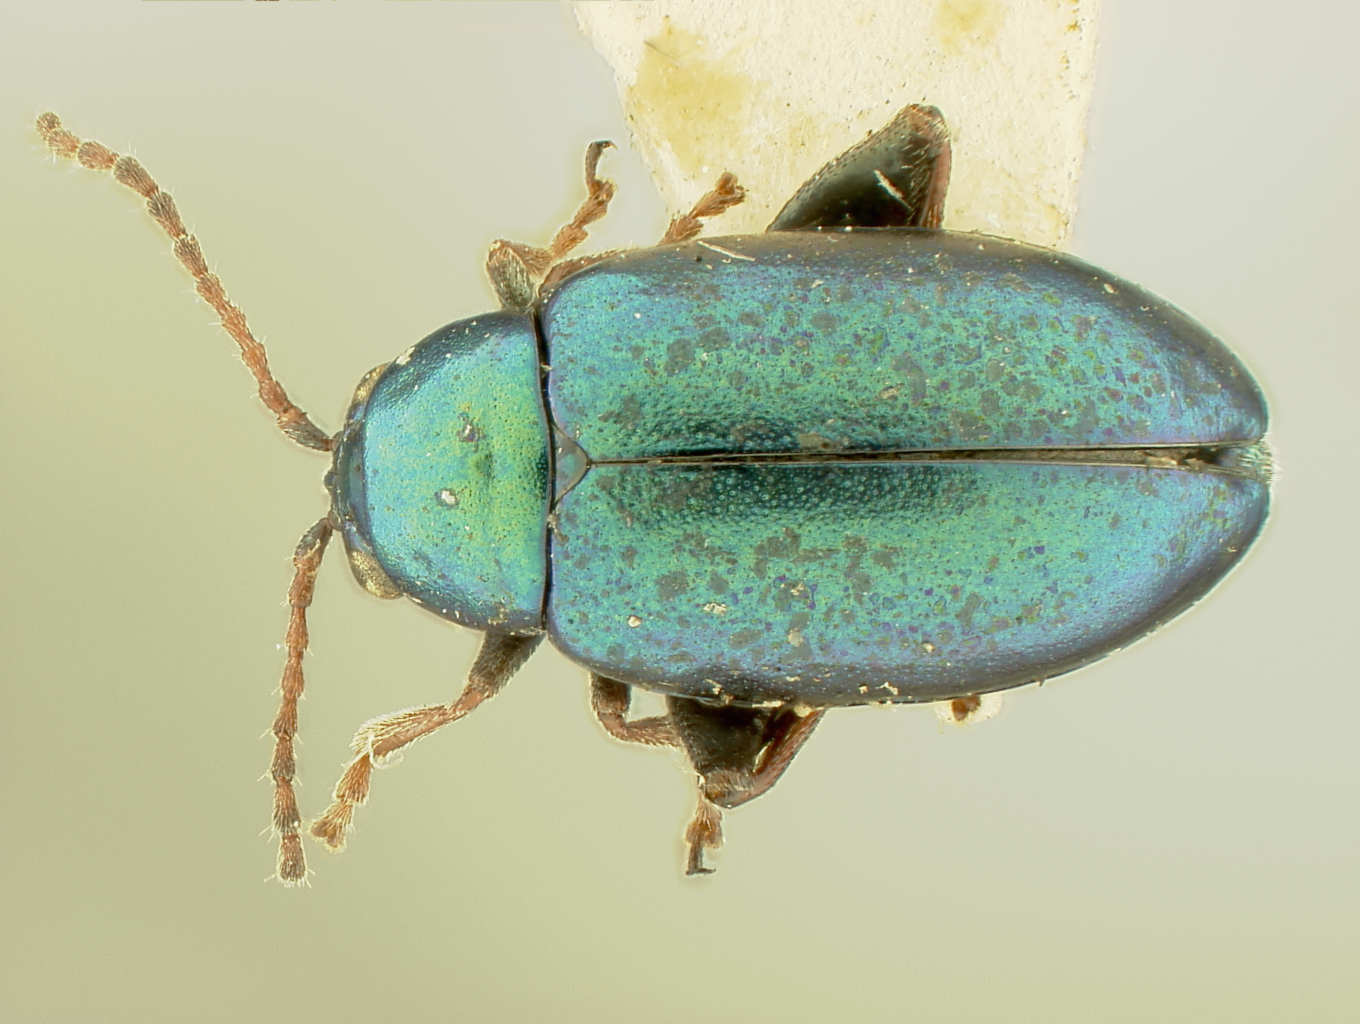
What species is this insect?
Altica nancyae (also Haltica nancyae)
